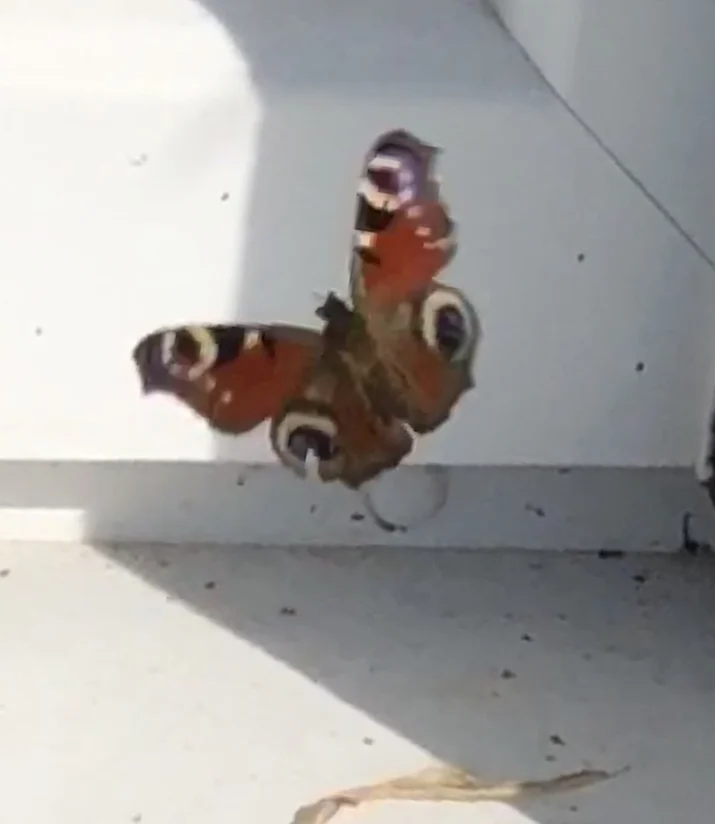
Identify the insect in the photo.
Aglais io
